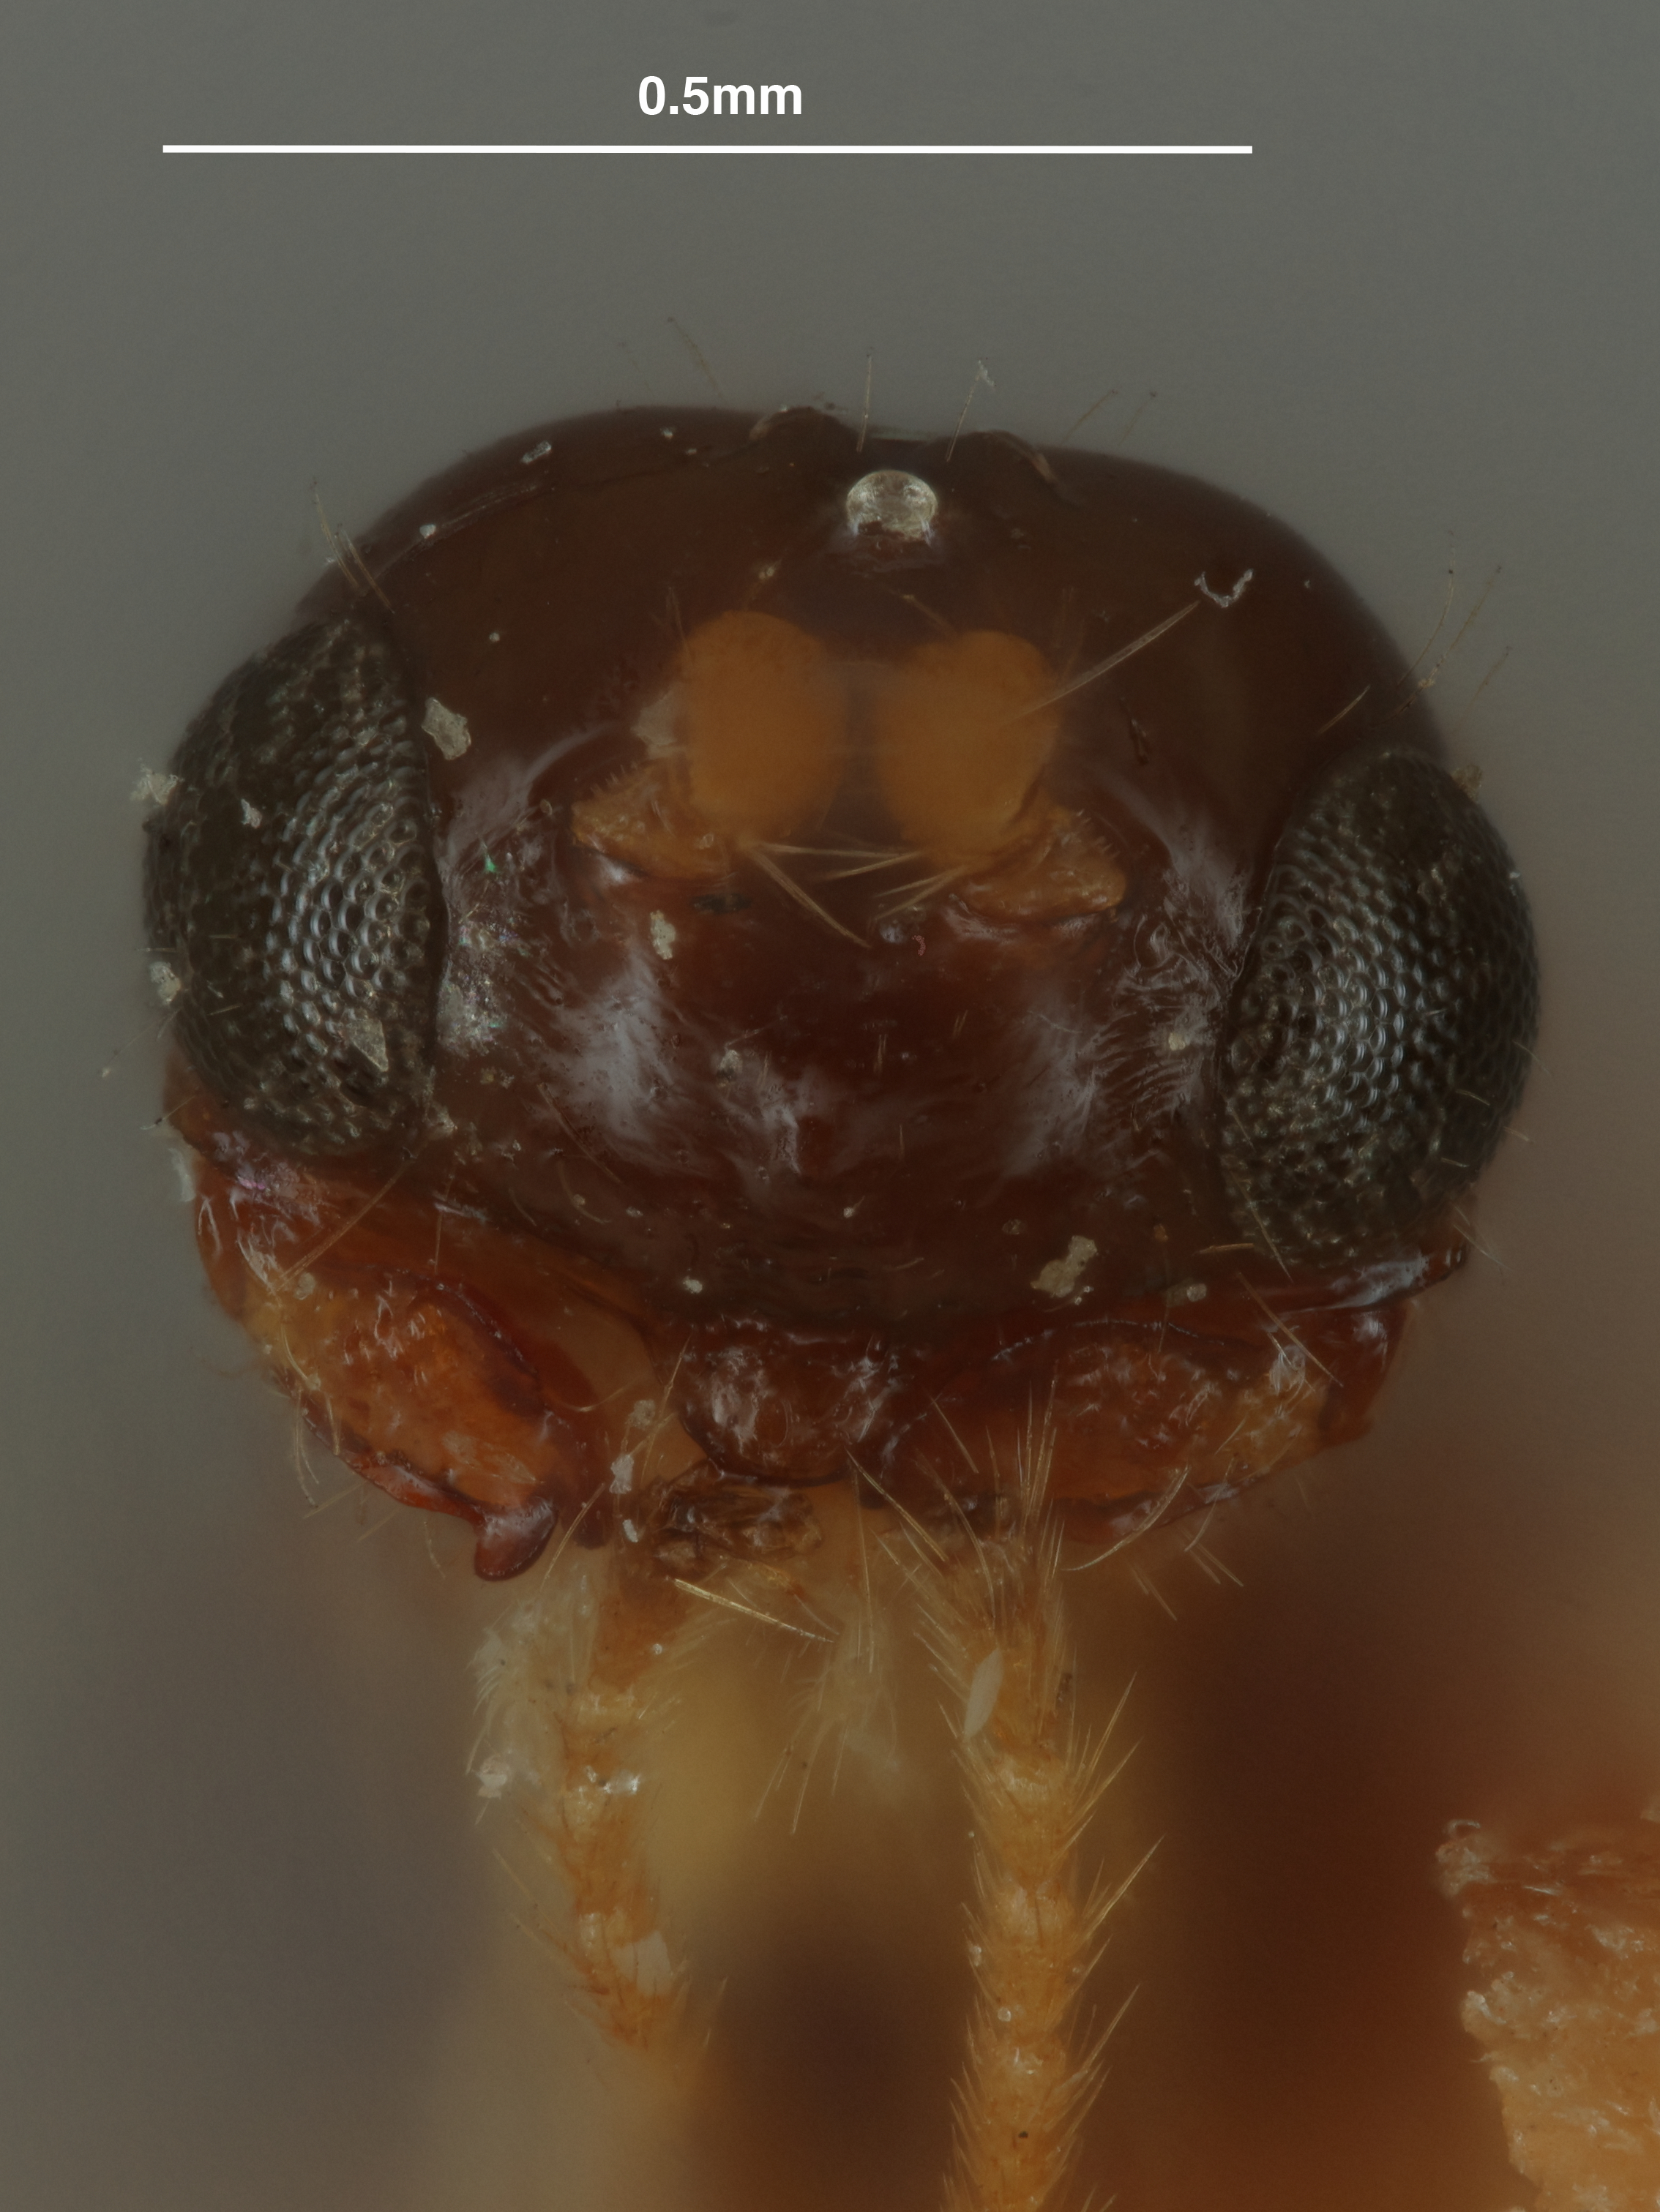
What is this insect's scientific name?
Phaenocarpa disjuncta
